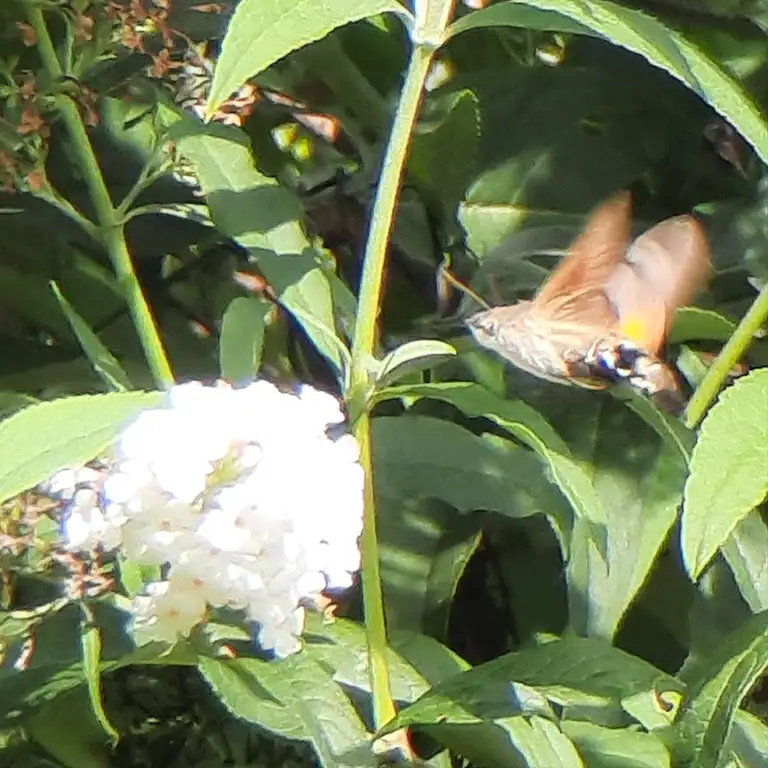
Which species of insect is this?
Macroglossum stellatarum
